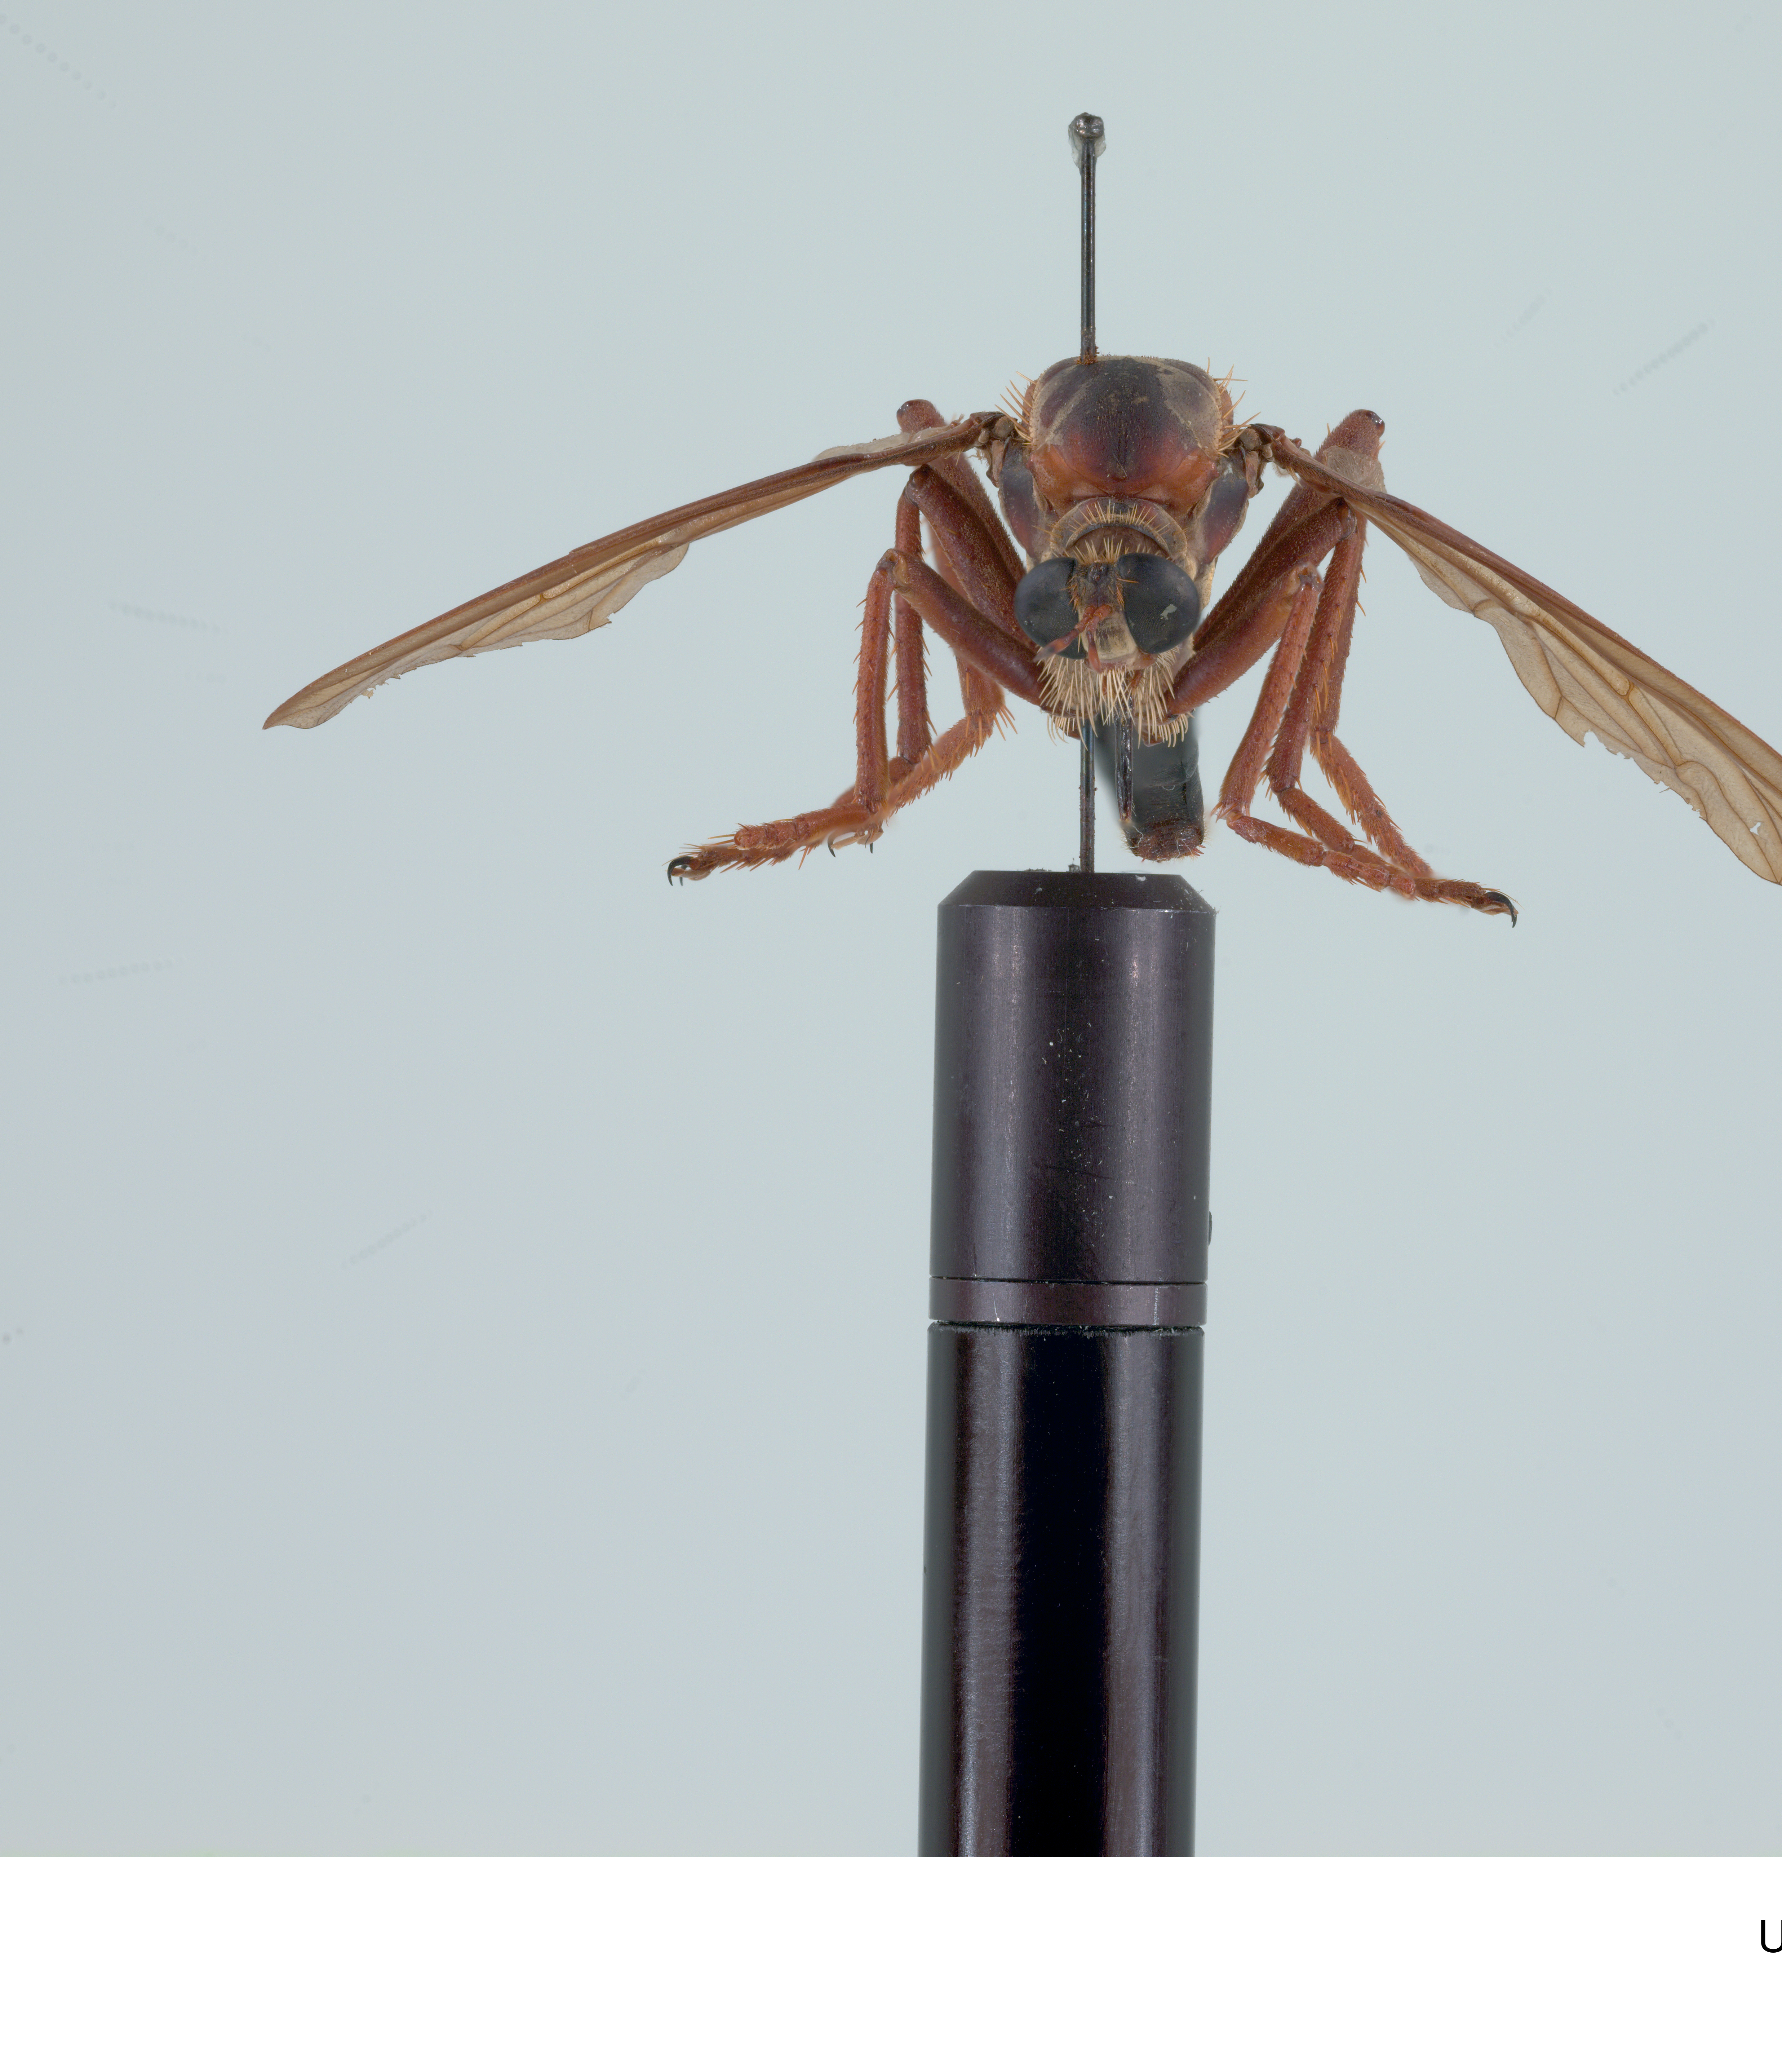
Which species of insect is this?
Microstylum morosum
